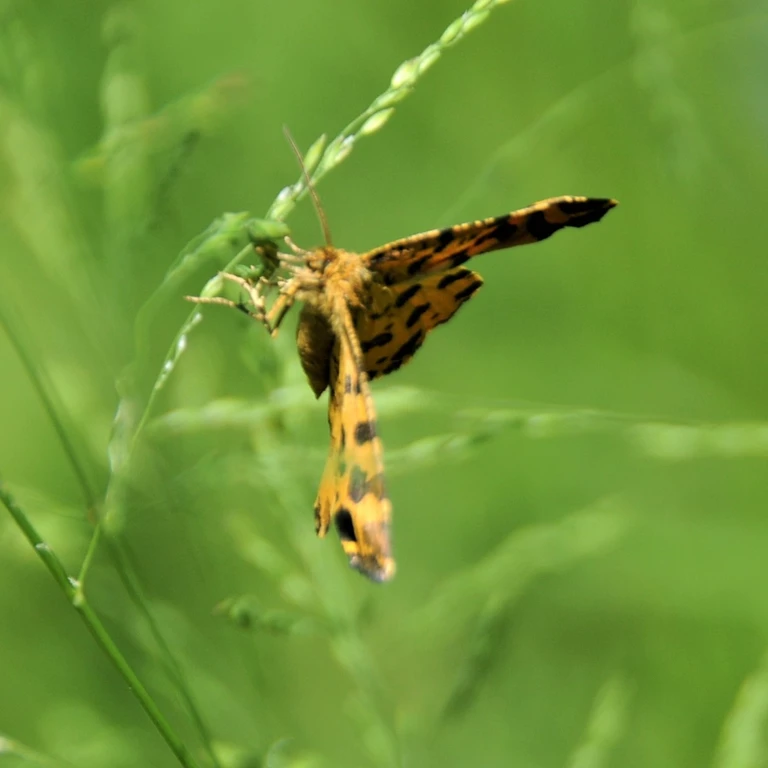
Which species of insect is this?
Pseudopanthera macularia
